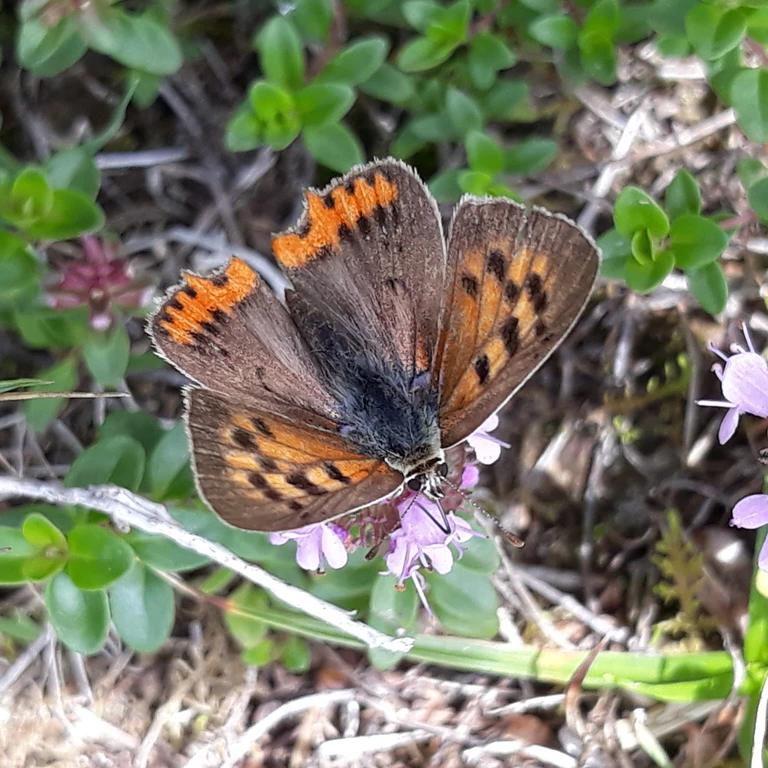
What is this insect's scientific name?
Lycaena phlaeas
